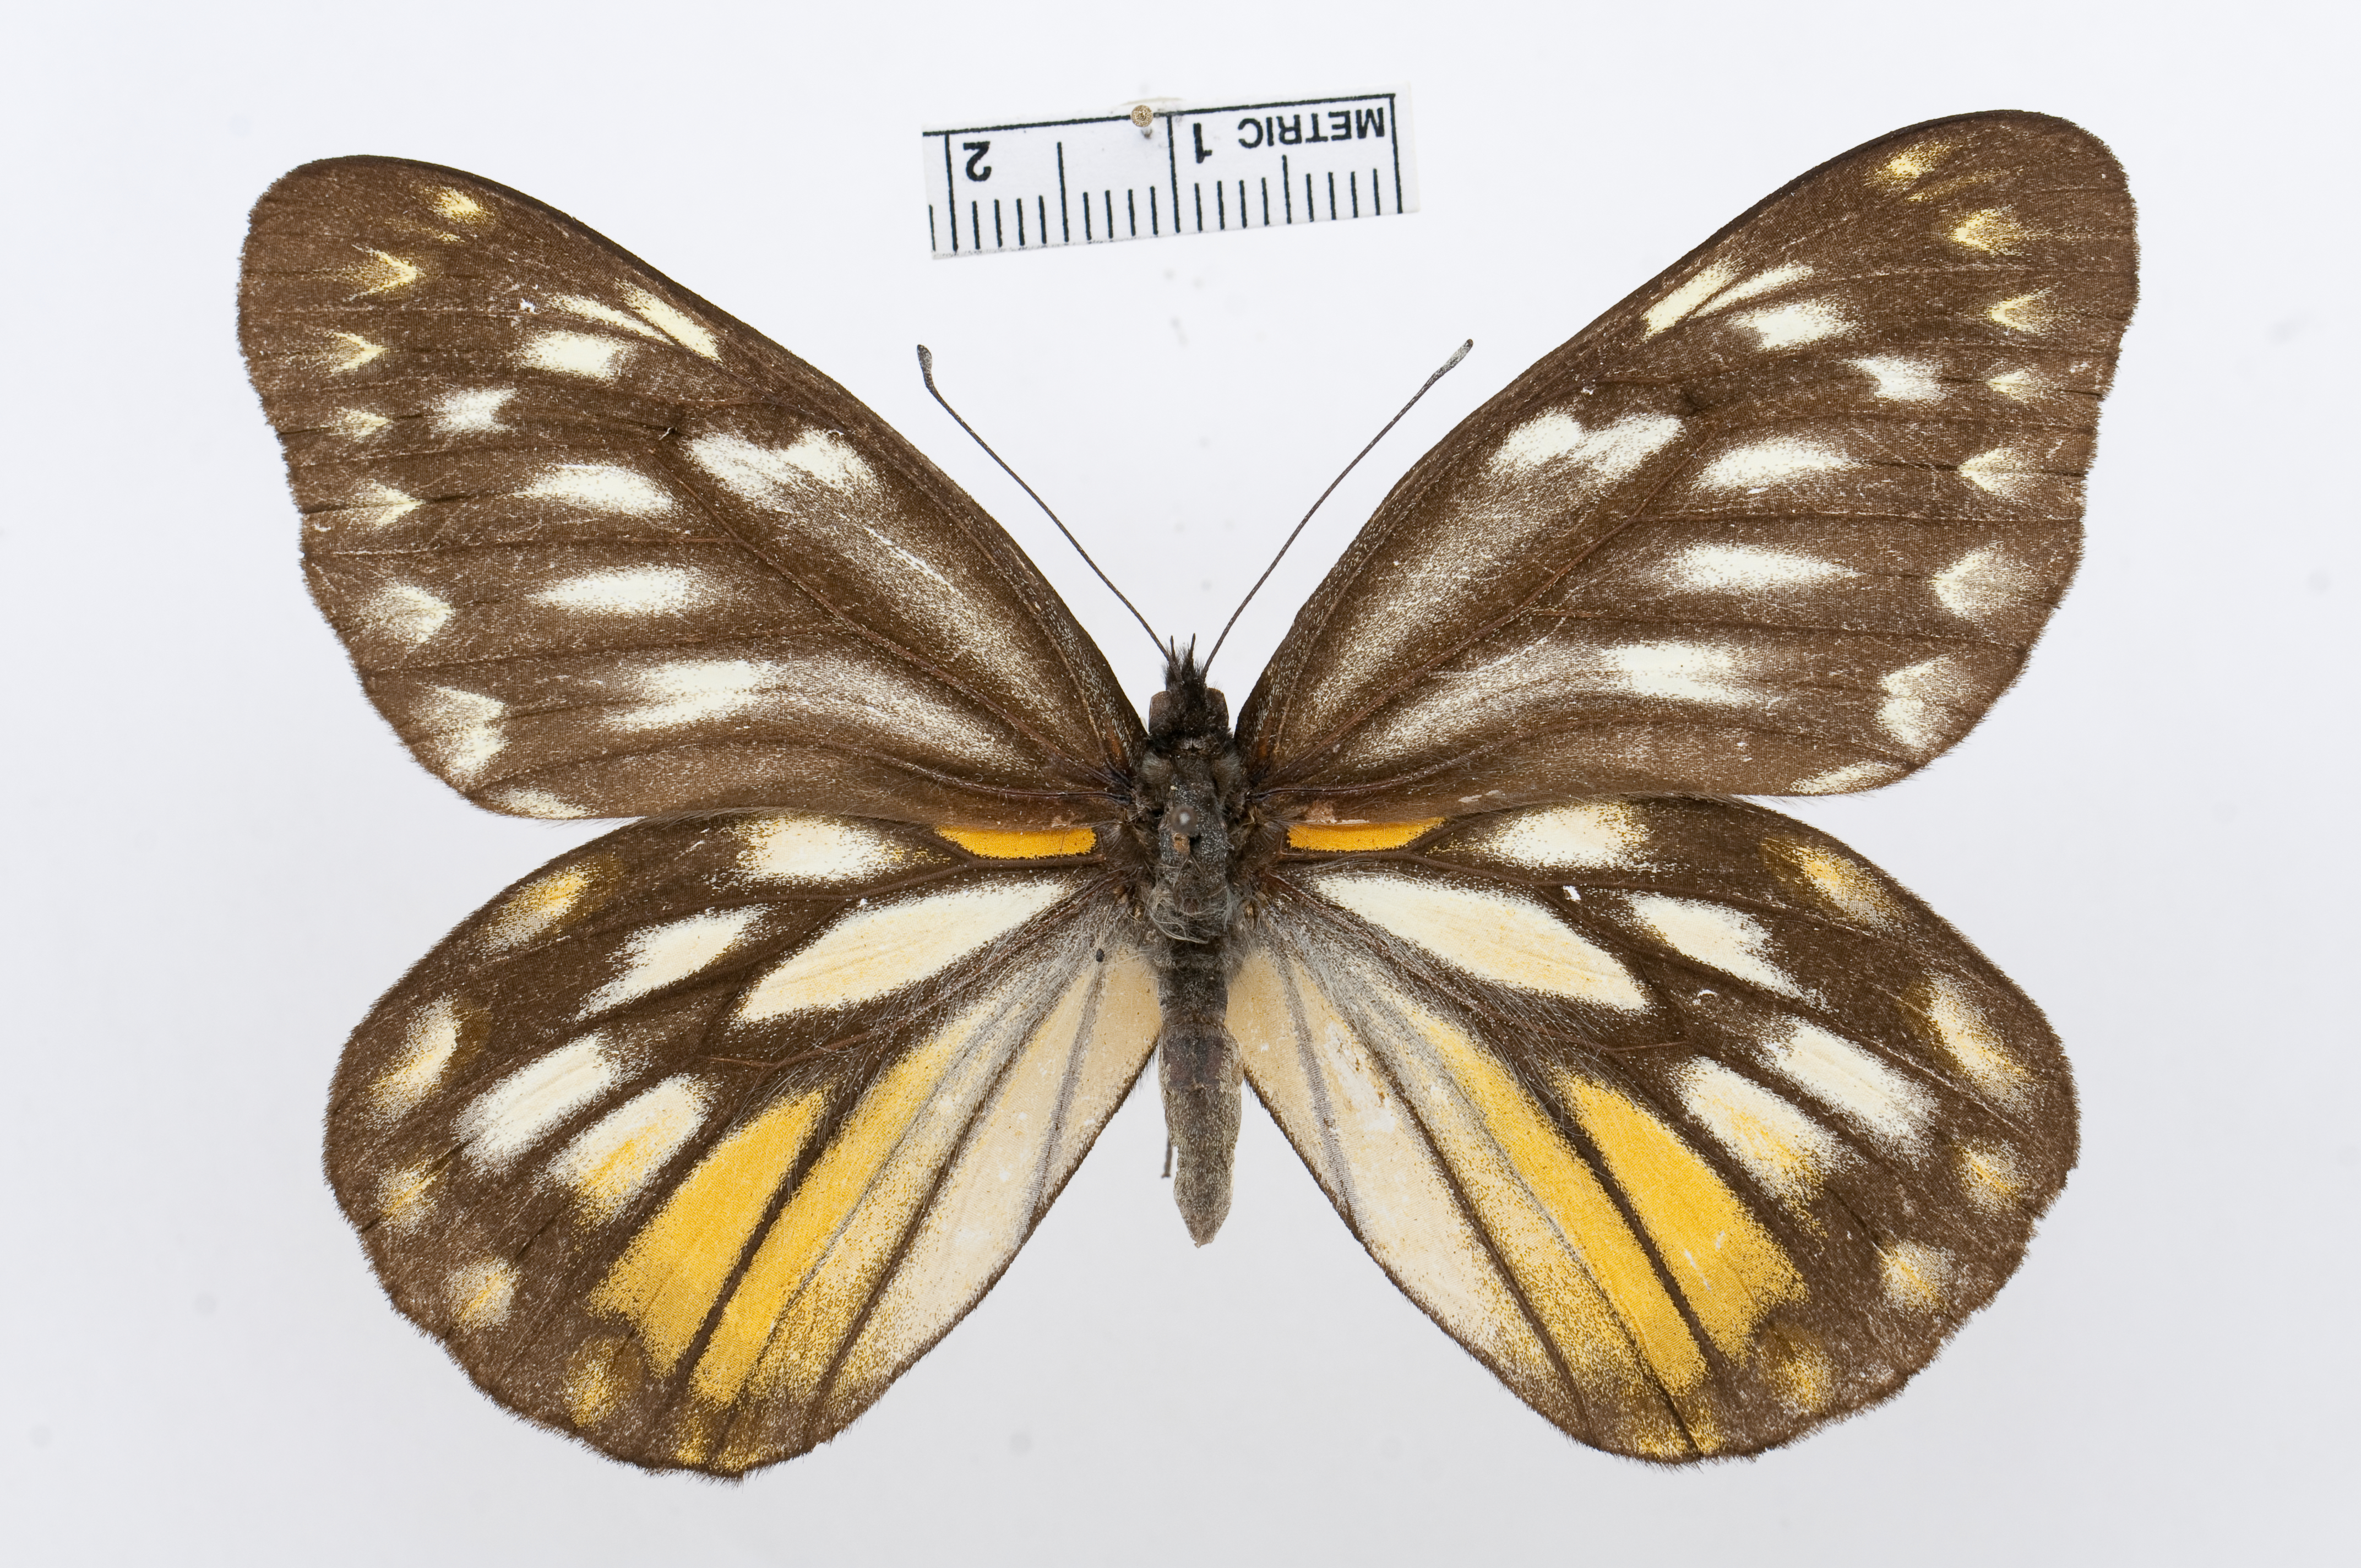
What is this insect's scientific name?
Delias wilemani
